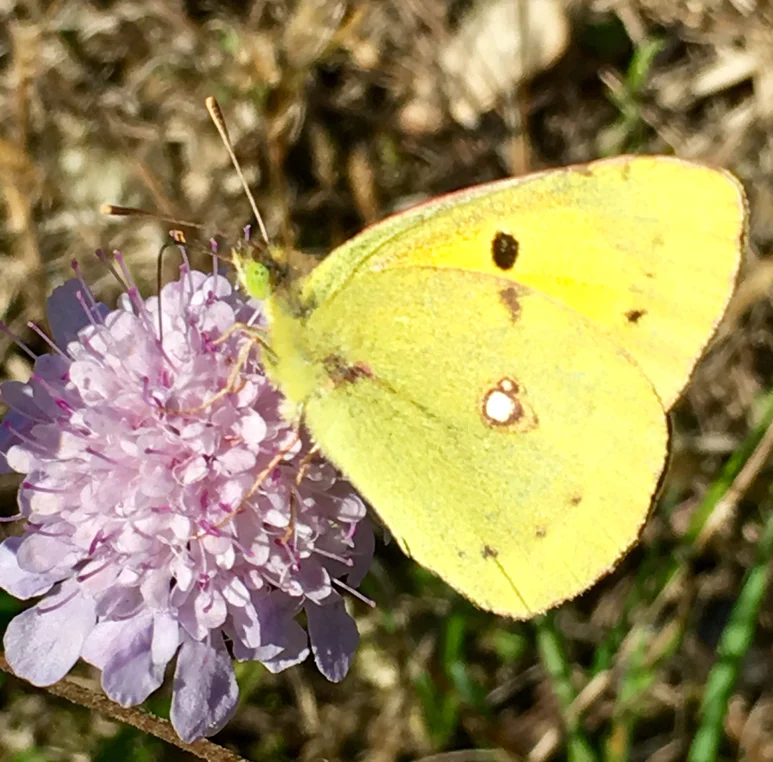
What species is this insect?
Colias croceus
